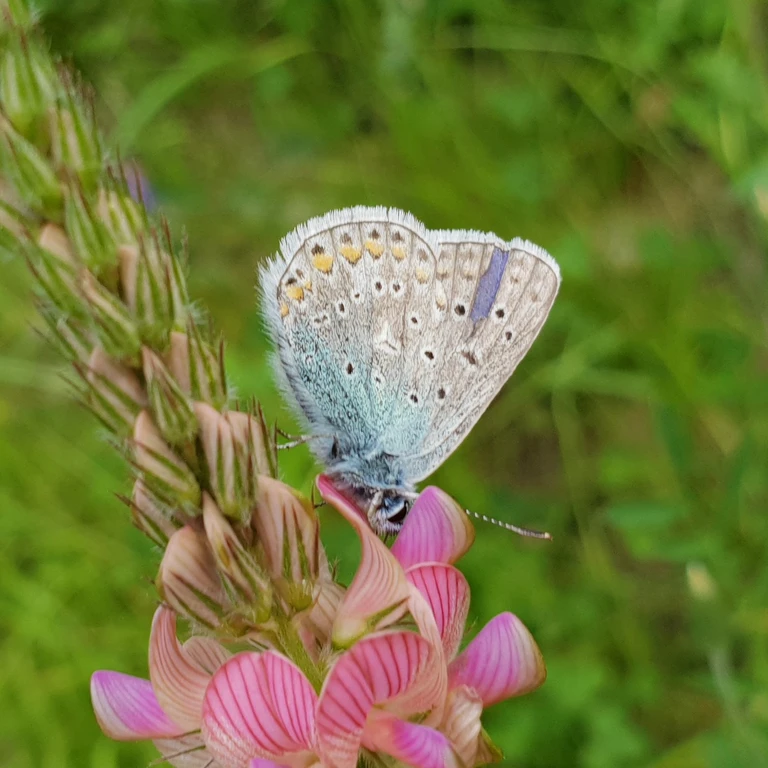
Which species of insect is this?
Polyommatus icarus
